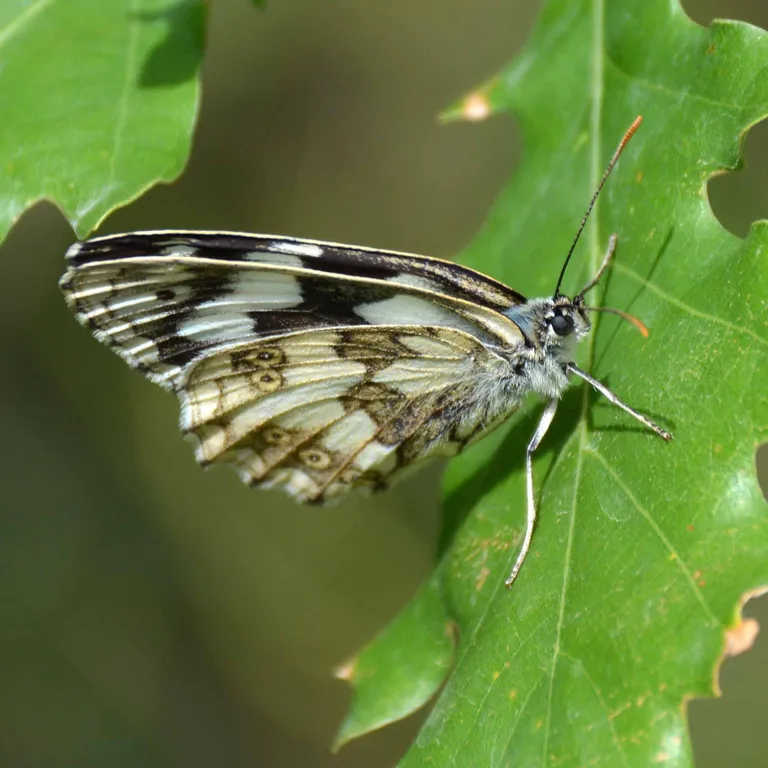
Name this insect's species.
Melanargia galathea
